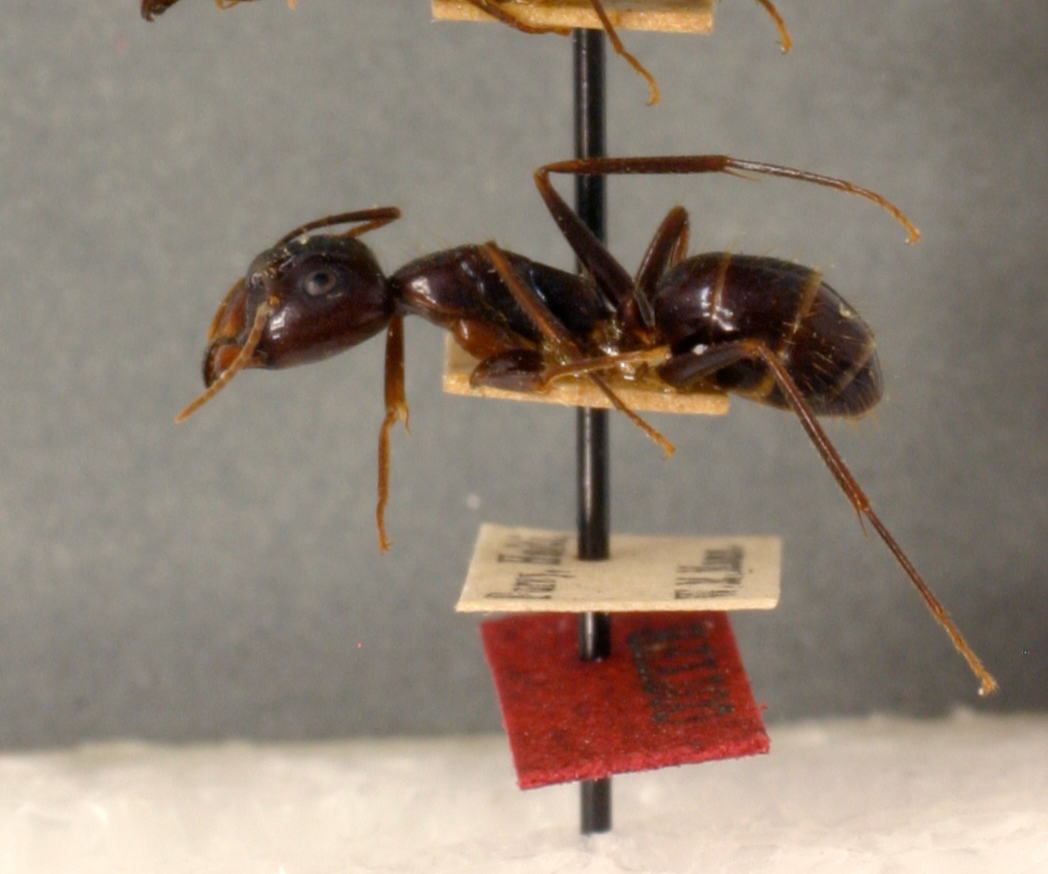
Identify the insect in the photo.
Camponotus maculatus
